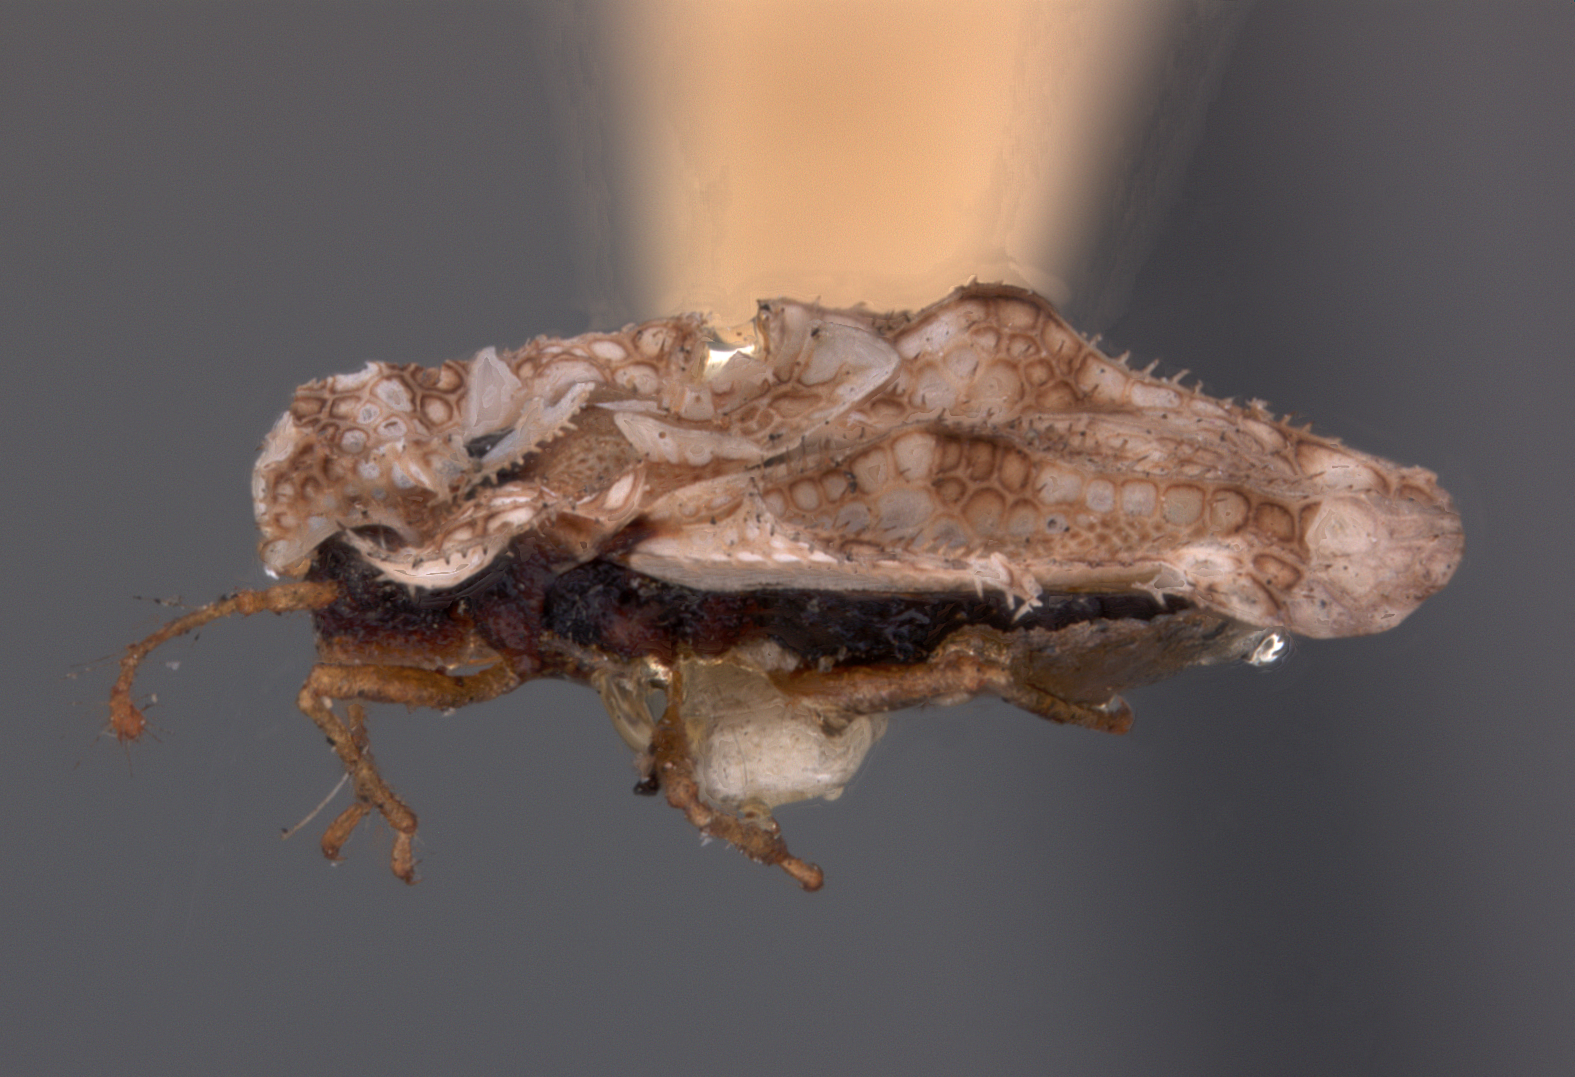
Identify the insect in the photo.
Corythucha marmorata
